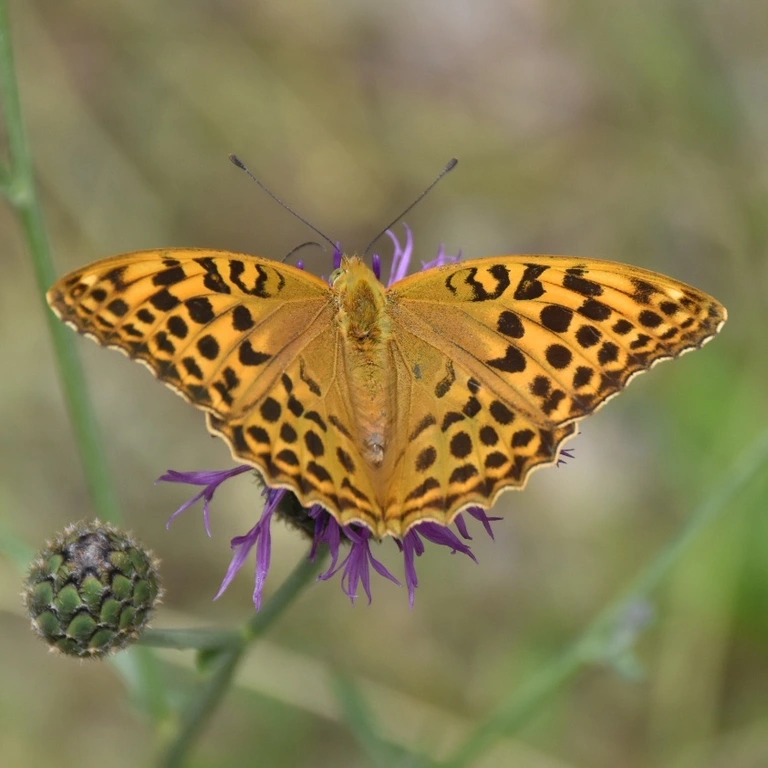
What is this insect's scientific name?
Argynnis paphia
